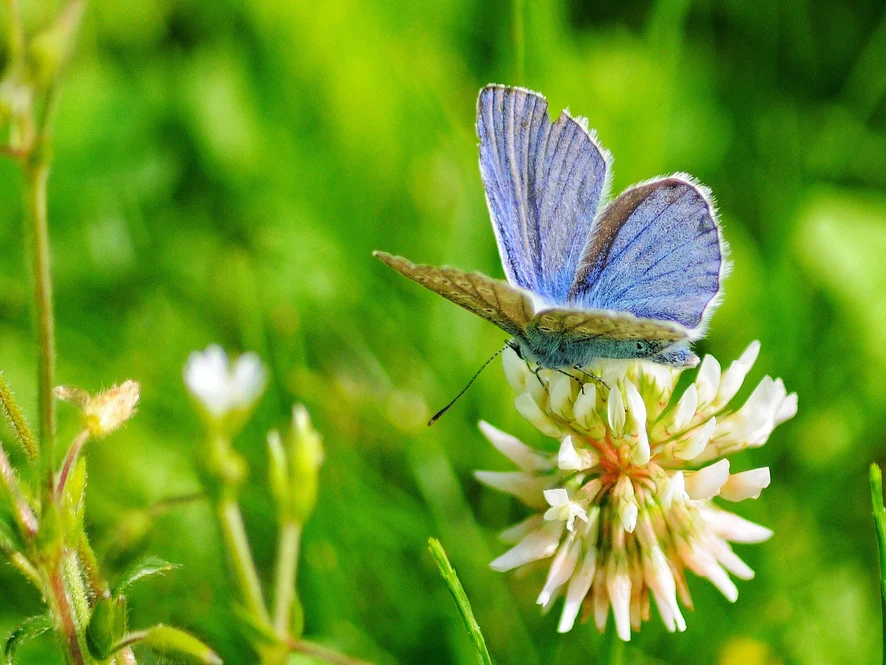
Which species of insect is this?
Polyommatus icarus
